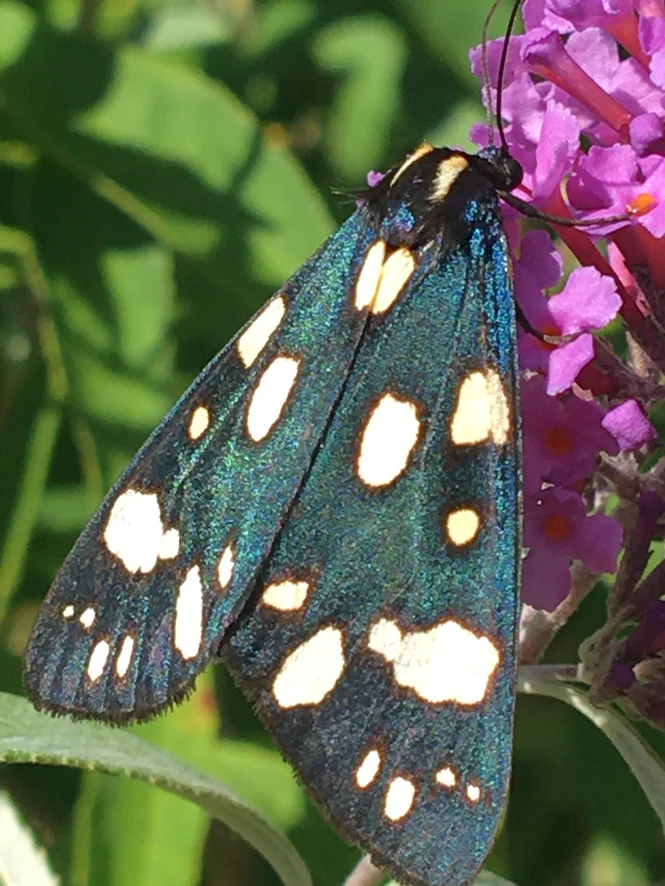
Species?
Callimorpha dominula
